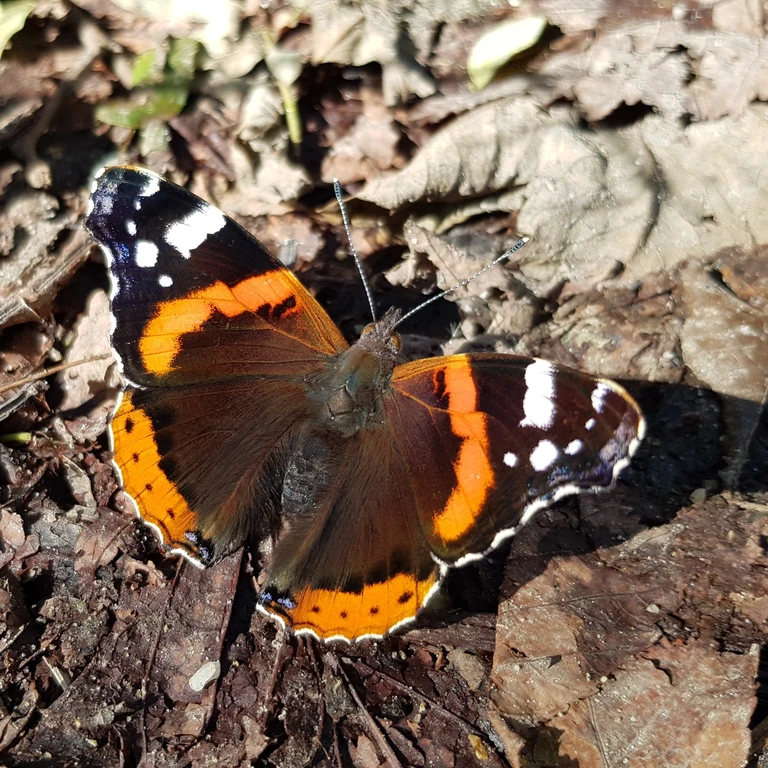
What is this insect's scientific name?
Vanessa atalanta
